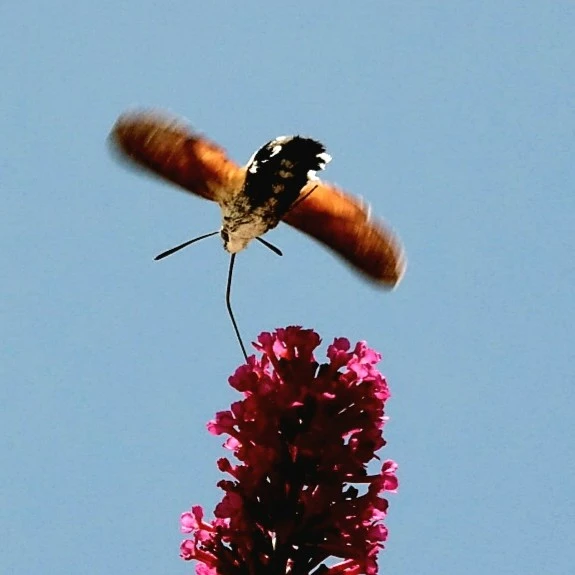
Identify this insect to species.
Macroglossum stellatarum
